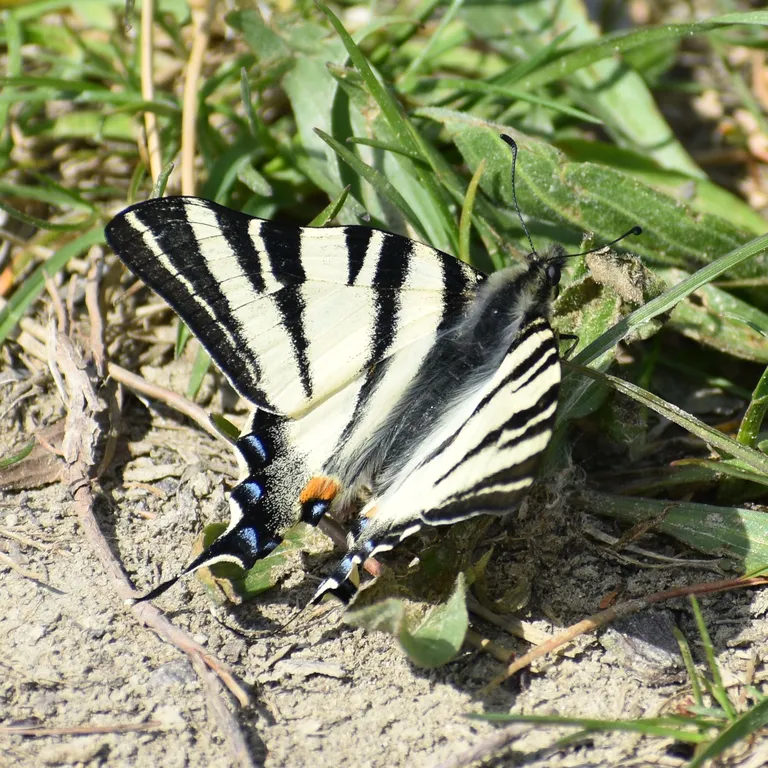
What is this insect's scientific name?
Iphiclides podalirius
